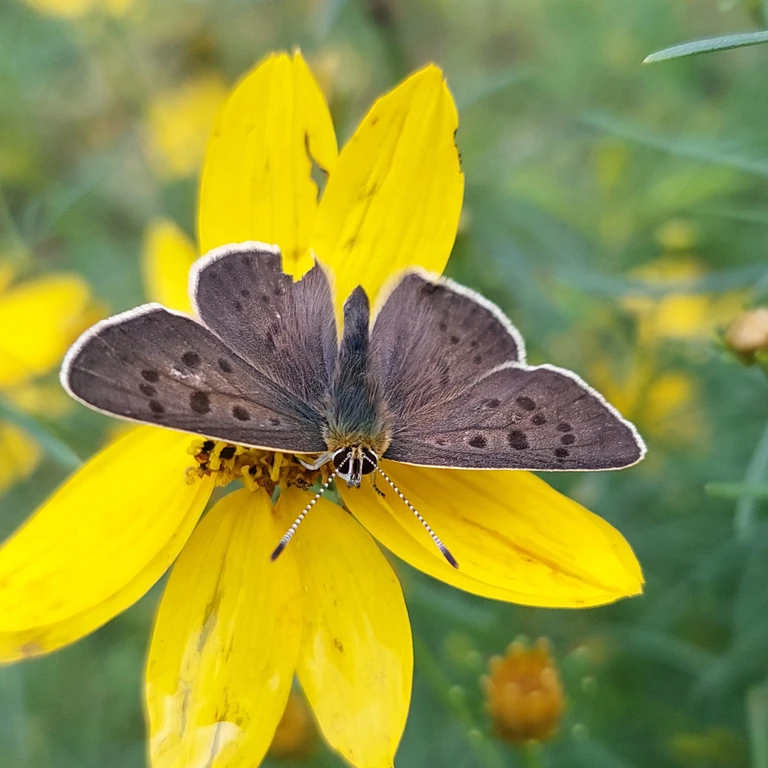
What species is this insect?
Lycaena tityrus (also Loweia tityrus)
